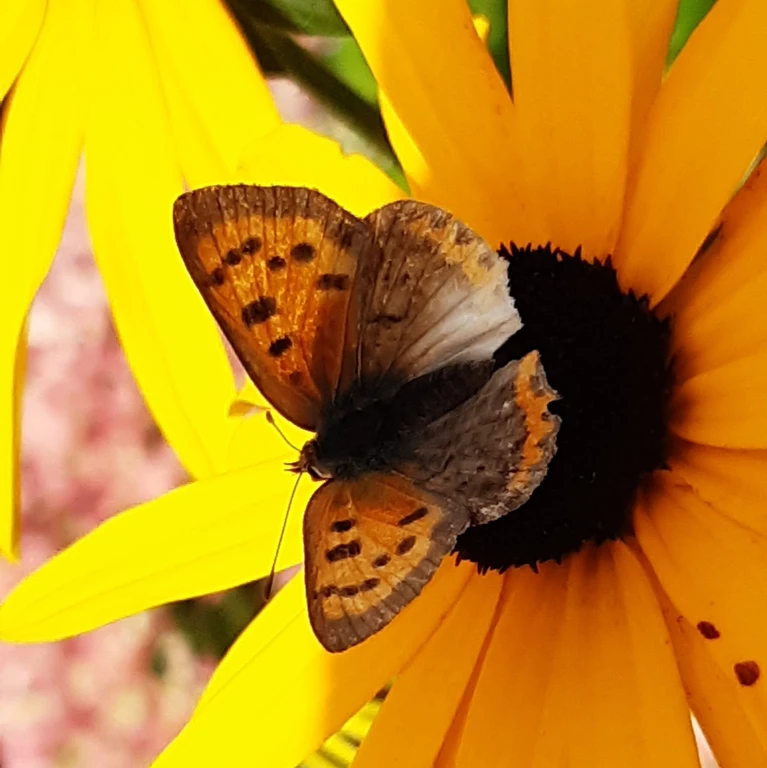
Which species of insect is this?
Lycaena phlaeas
